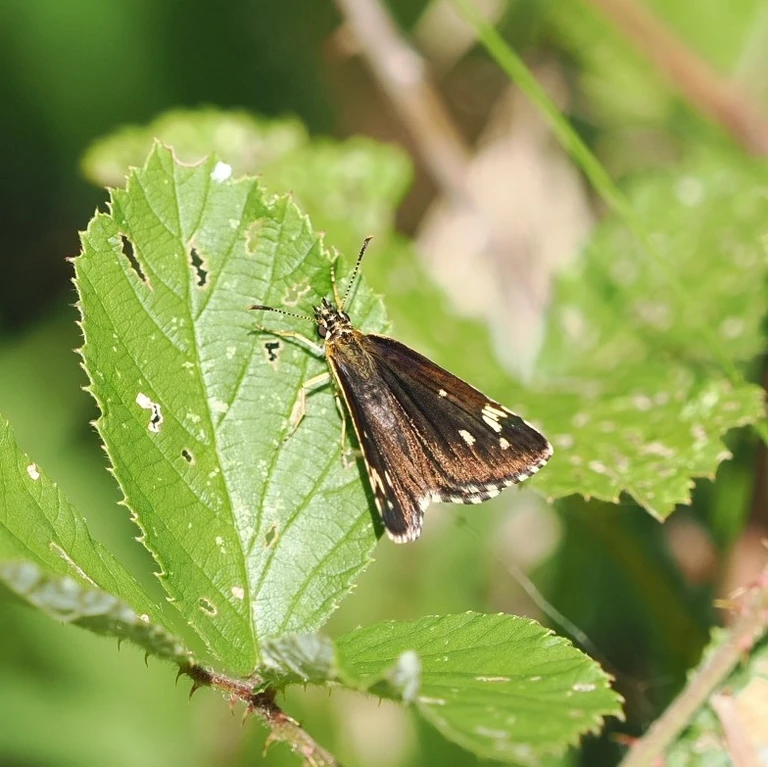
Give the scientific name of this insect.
Heteropterus morpheus
